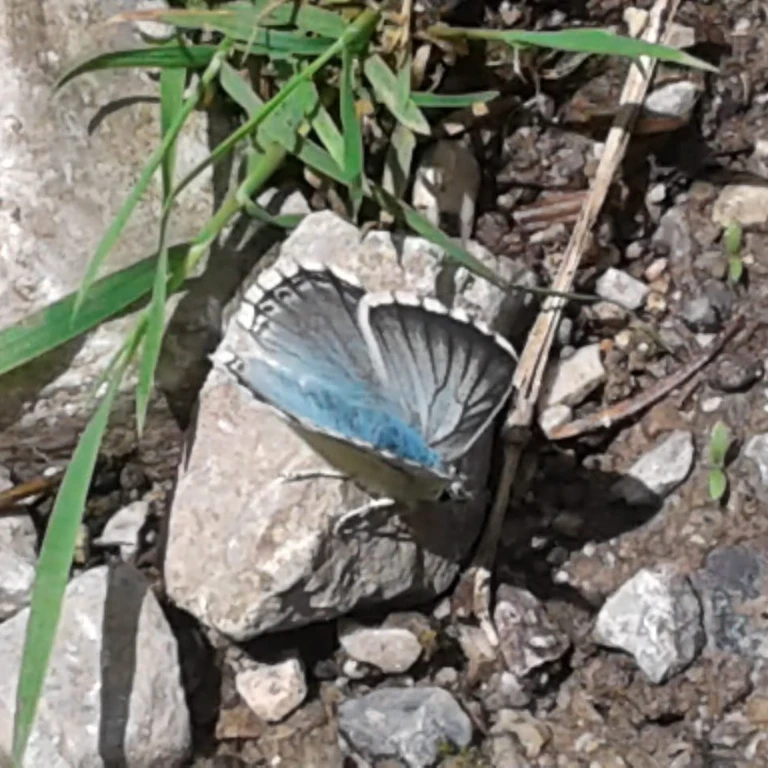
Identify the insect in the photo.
Lysandra coridon
